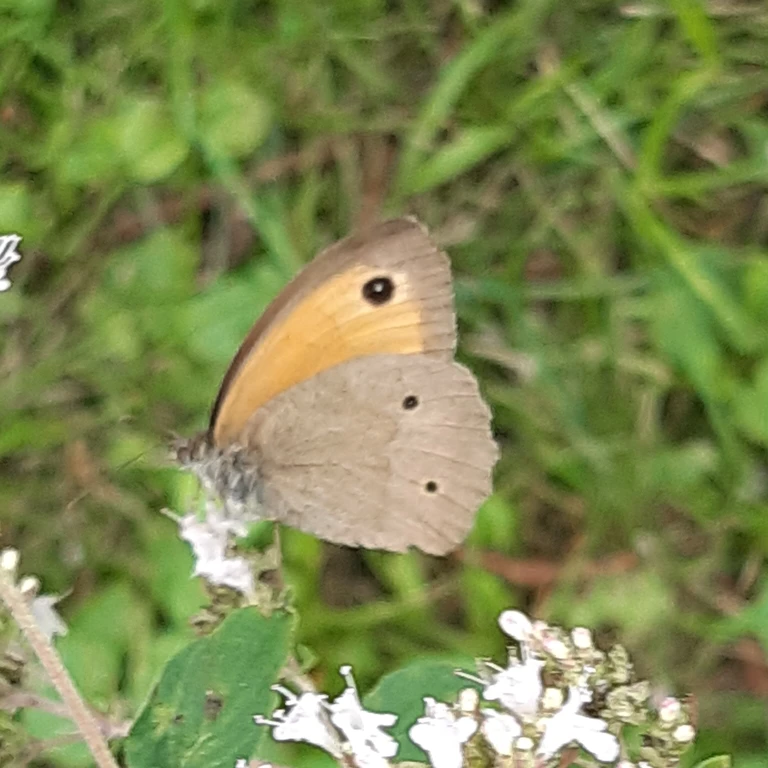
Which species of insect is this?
Maniola jurtina
